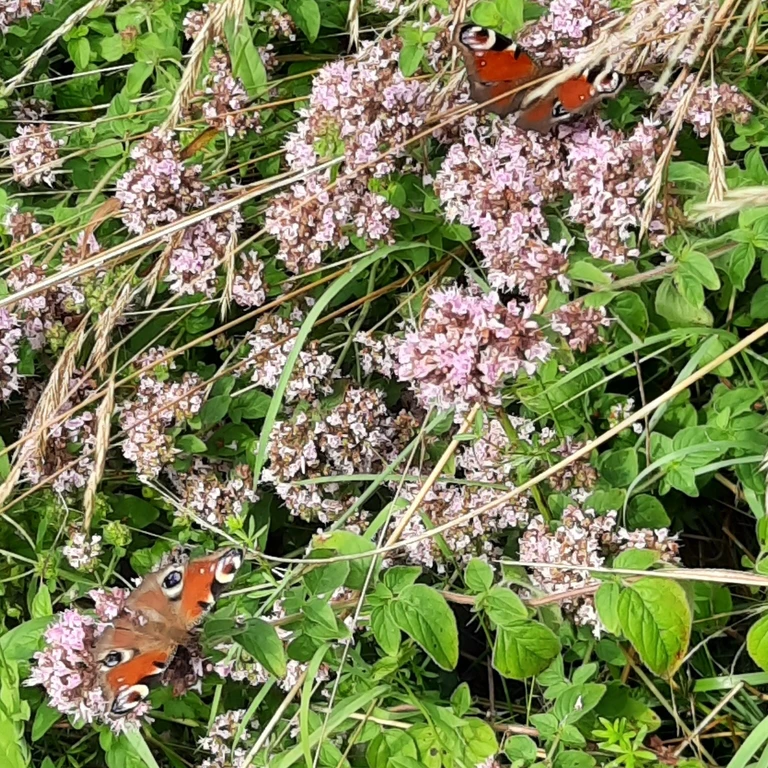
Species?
Aglais io
